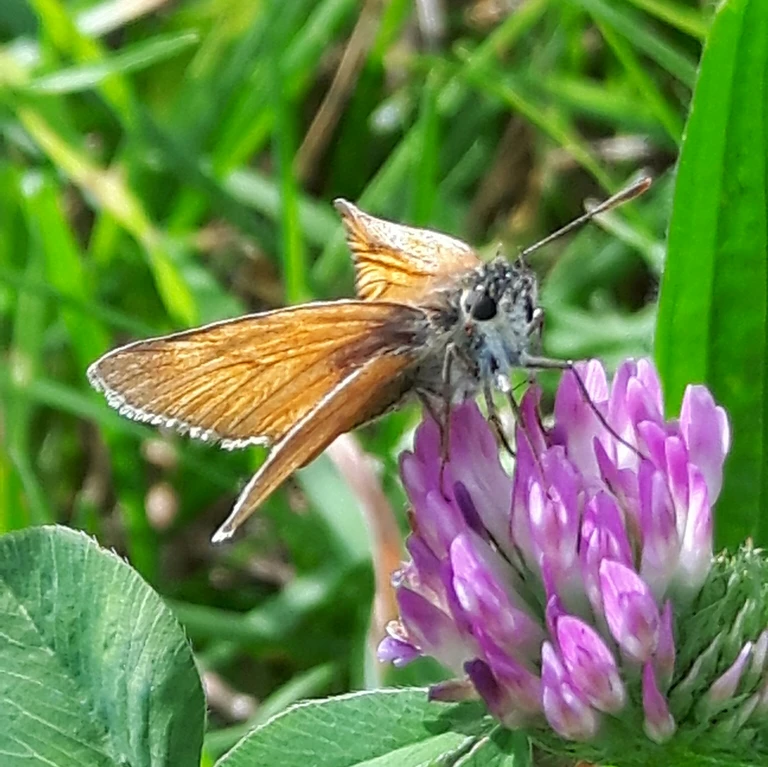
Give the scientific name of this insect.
Thymelicus sylvestris
